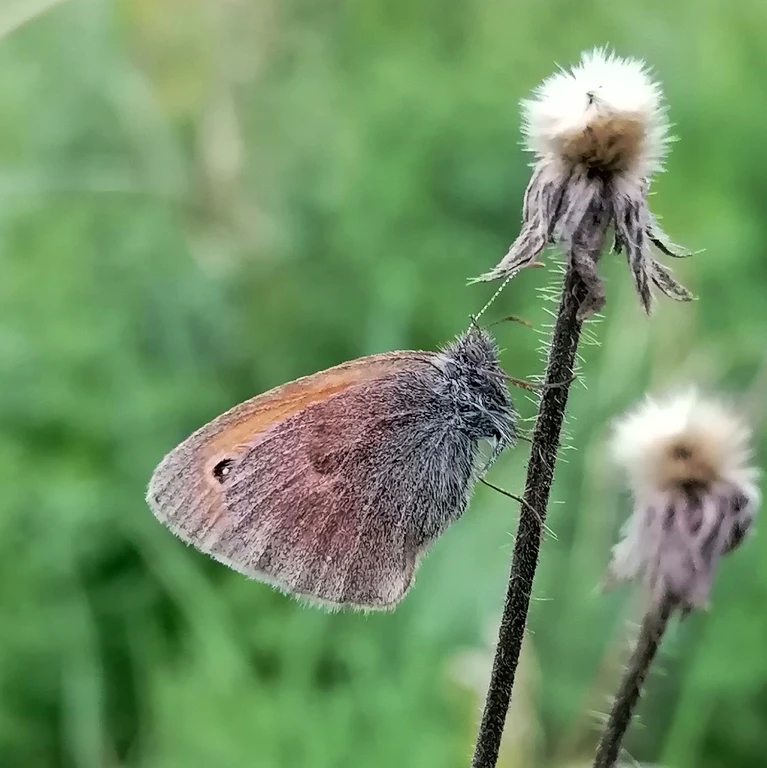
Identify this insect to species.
Coenonympha pamphilus
